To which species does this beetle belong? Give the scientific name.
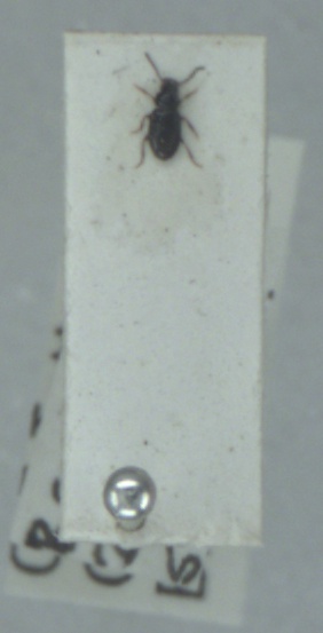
Elaphropus walkerianus
